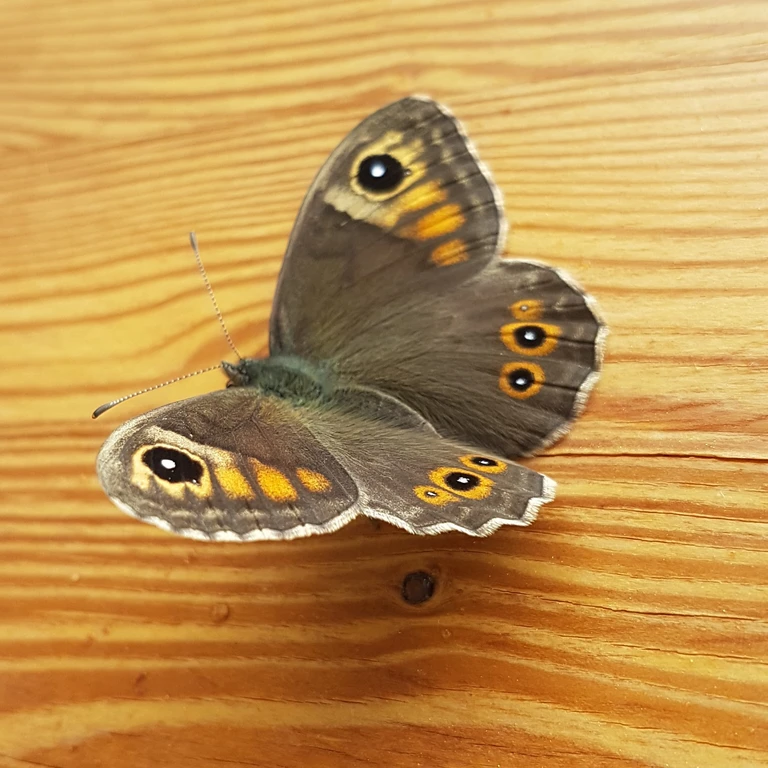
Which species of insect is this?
Lasiommata maera (also Pararge maera)
